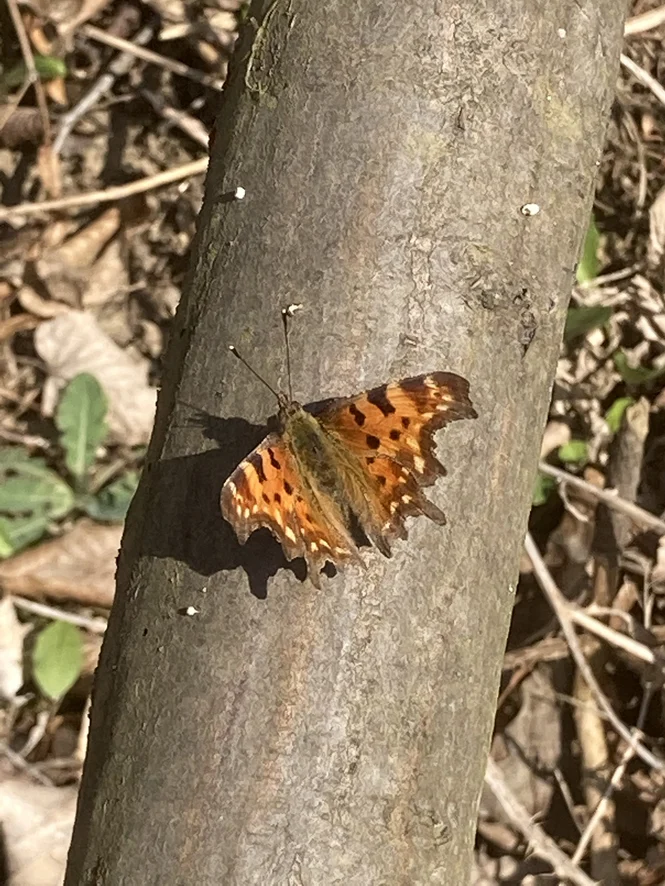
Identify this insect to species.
Polygonia c-album
